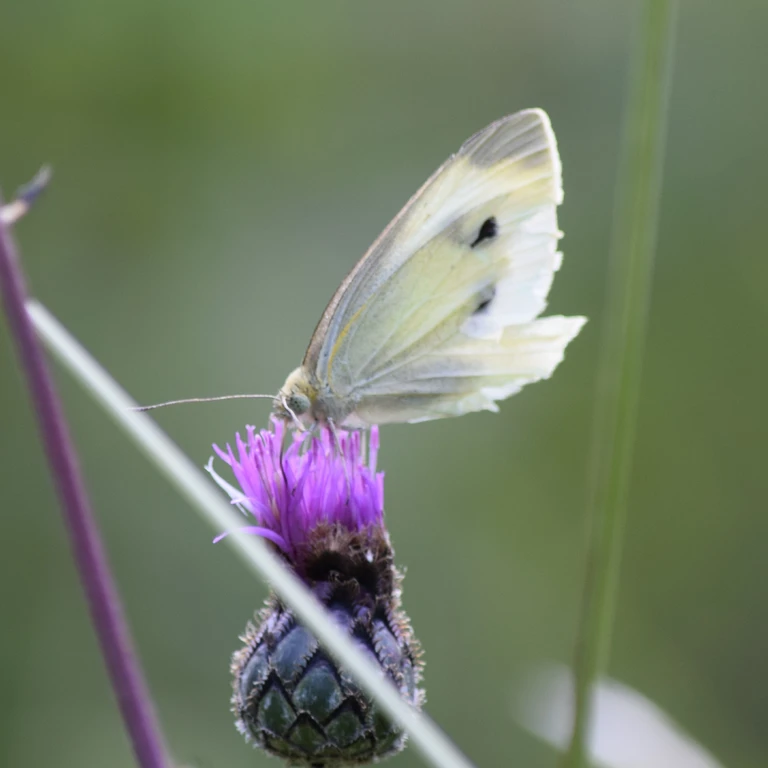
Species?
Pieris rapae
